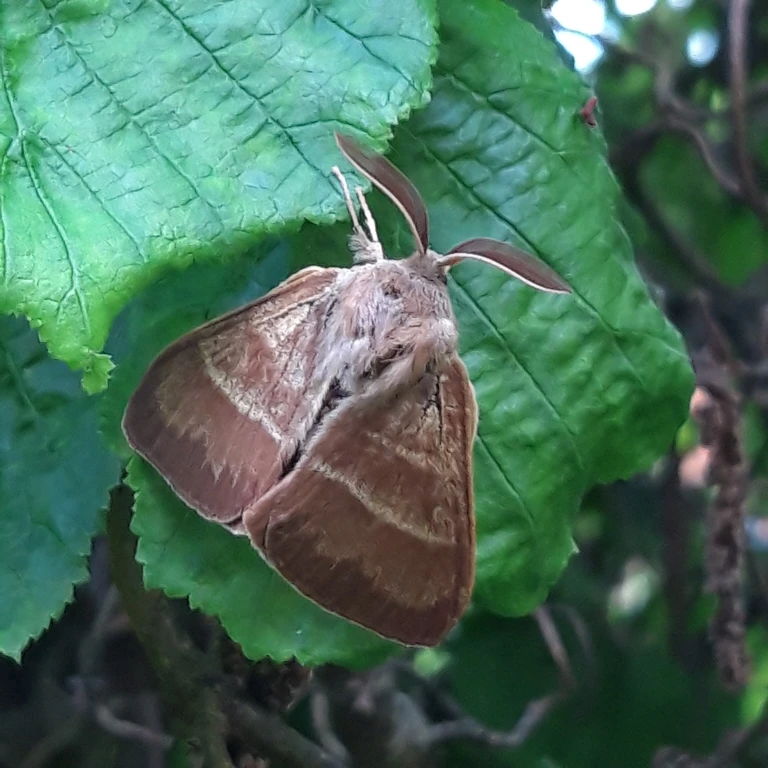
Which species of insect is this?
Macrothylacia rubi
